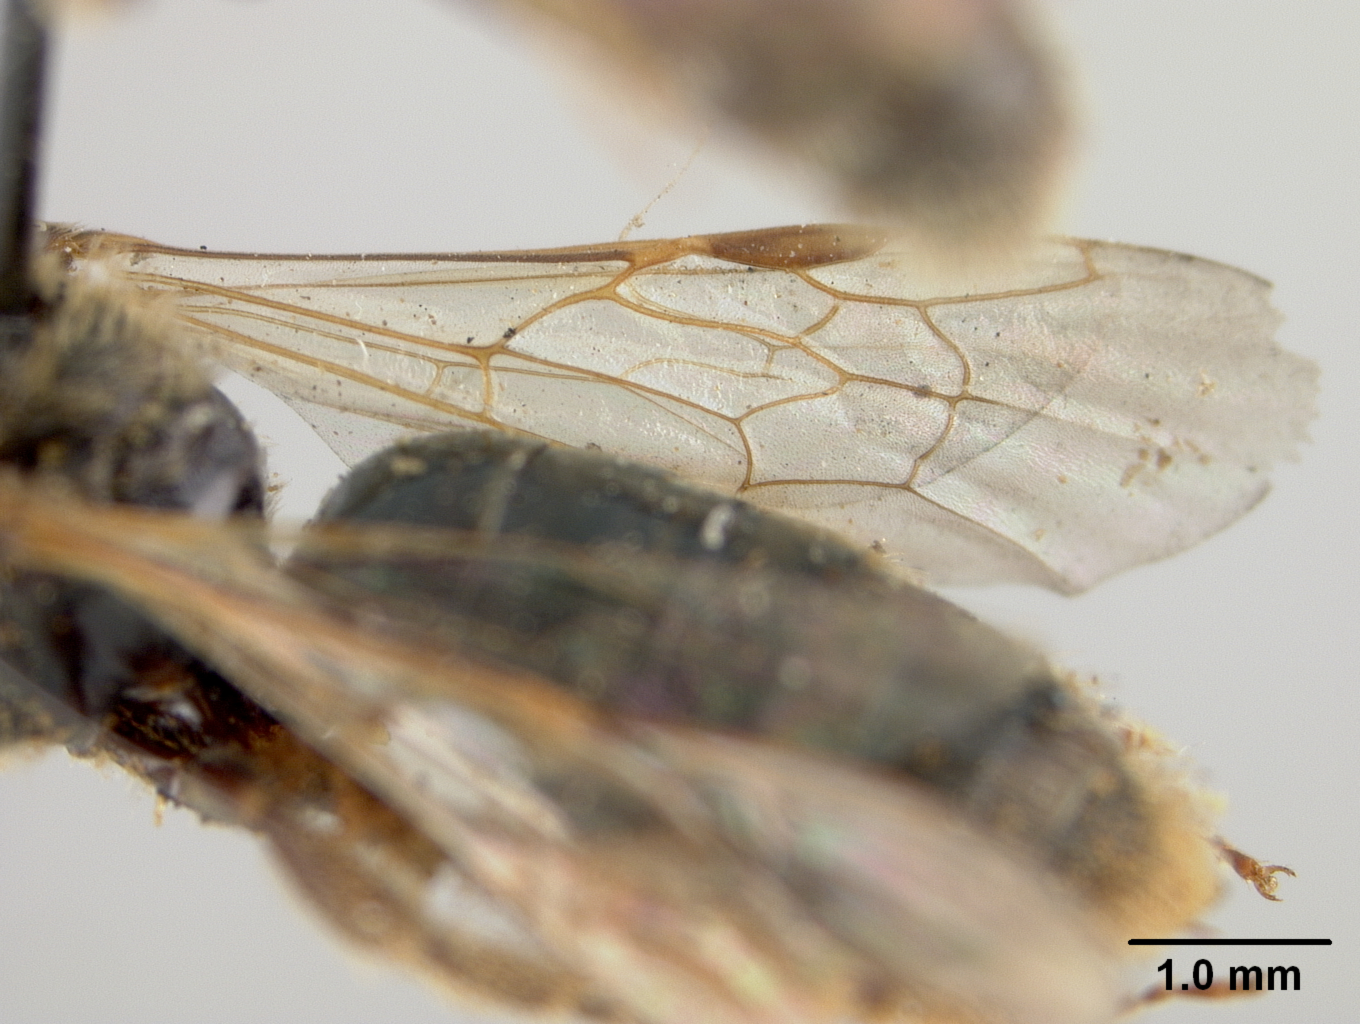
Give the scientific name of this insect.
Panurginus piercei
